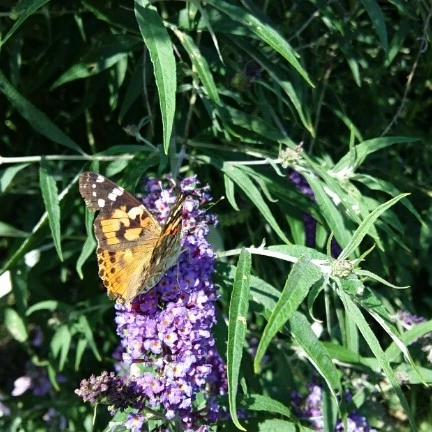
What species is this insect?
Vanessa cardui
